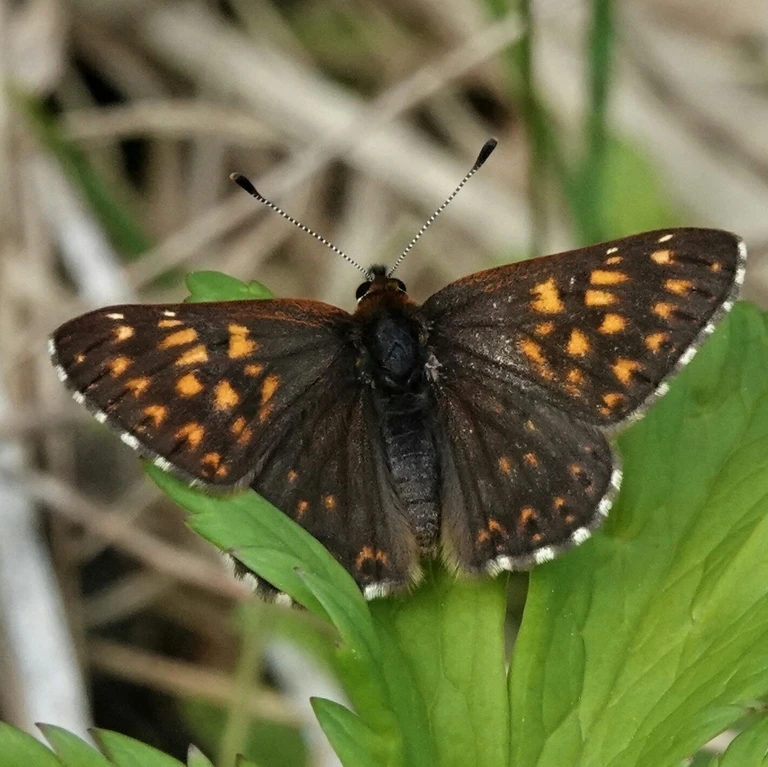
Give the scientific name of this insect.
Hamearis lucina
